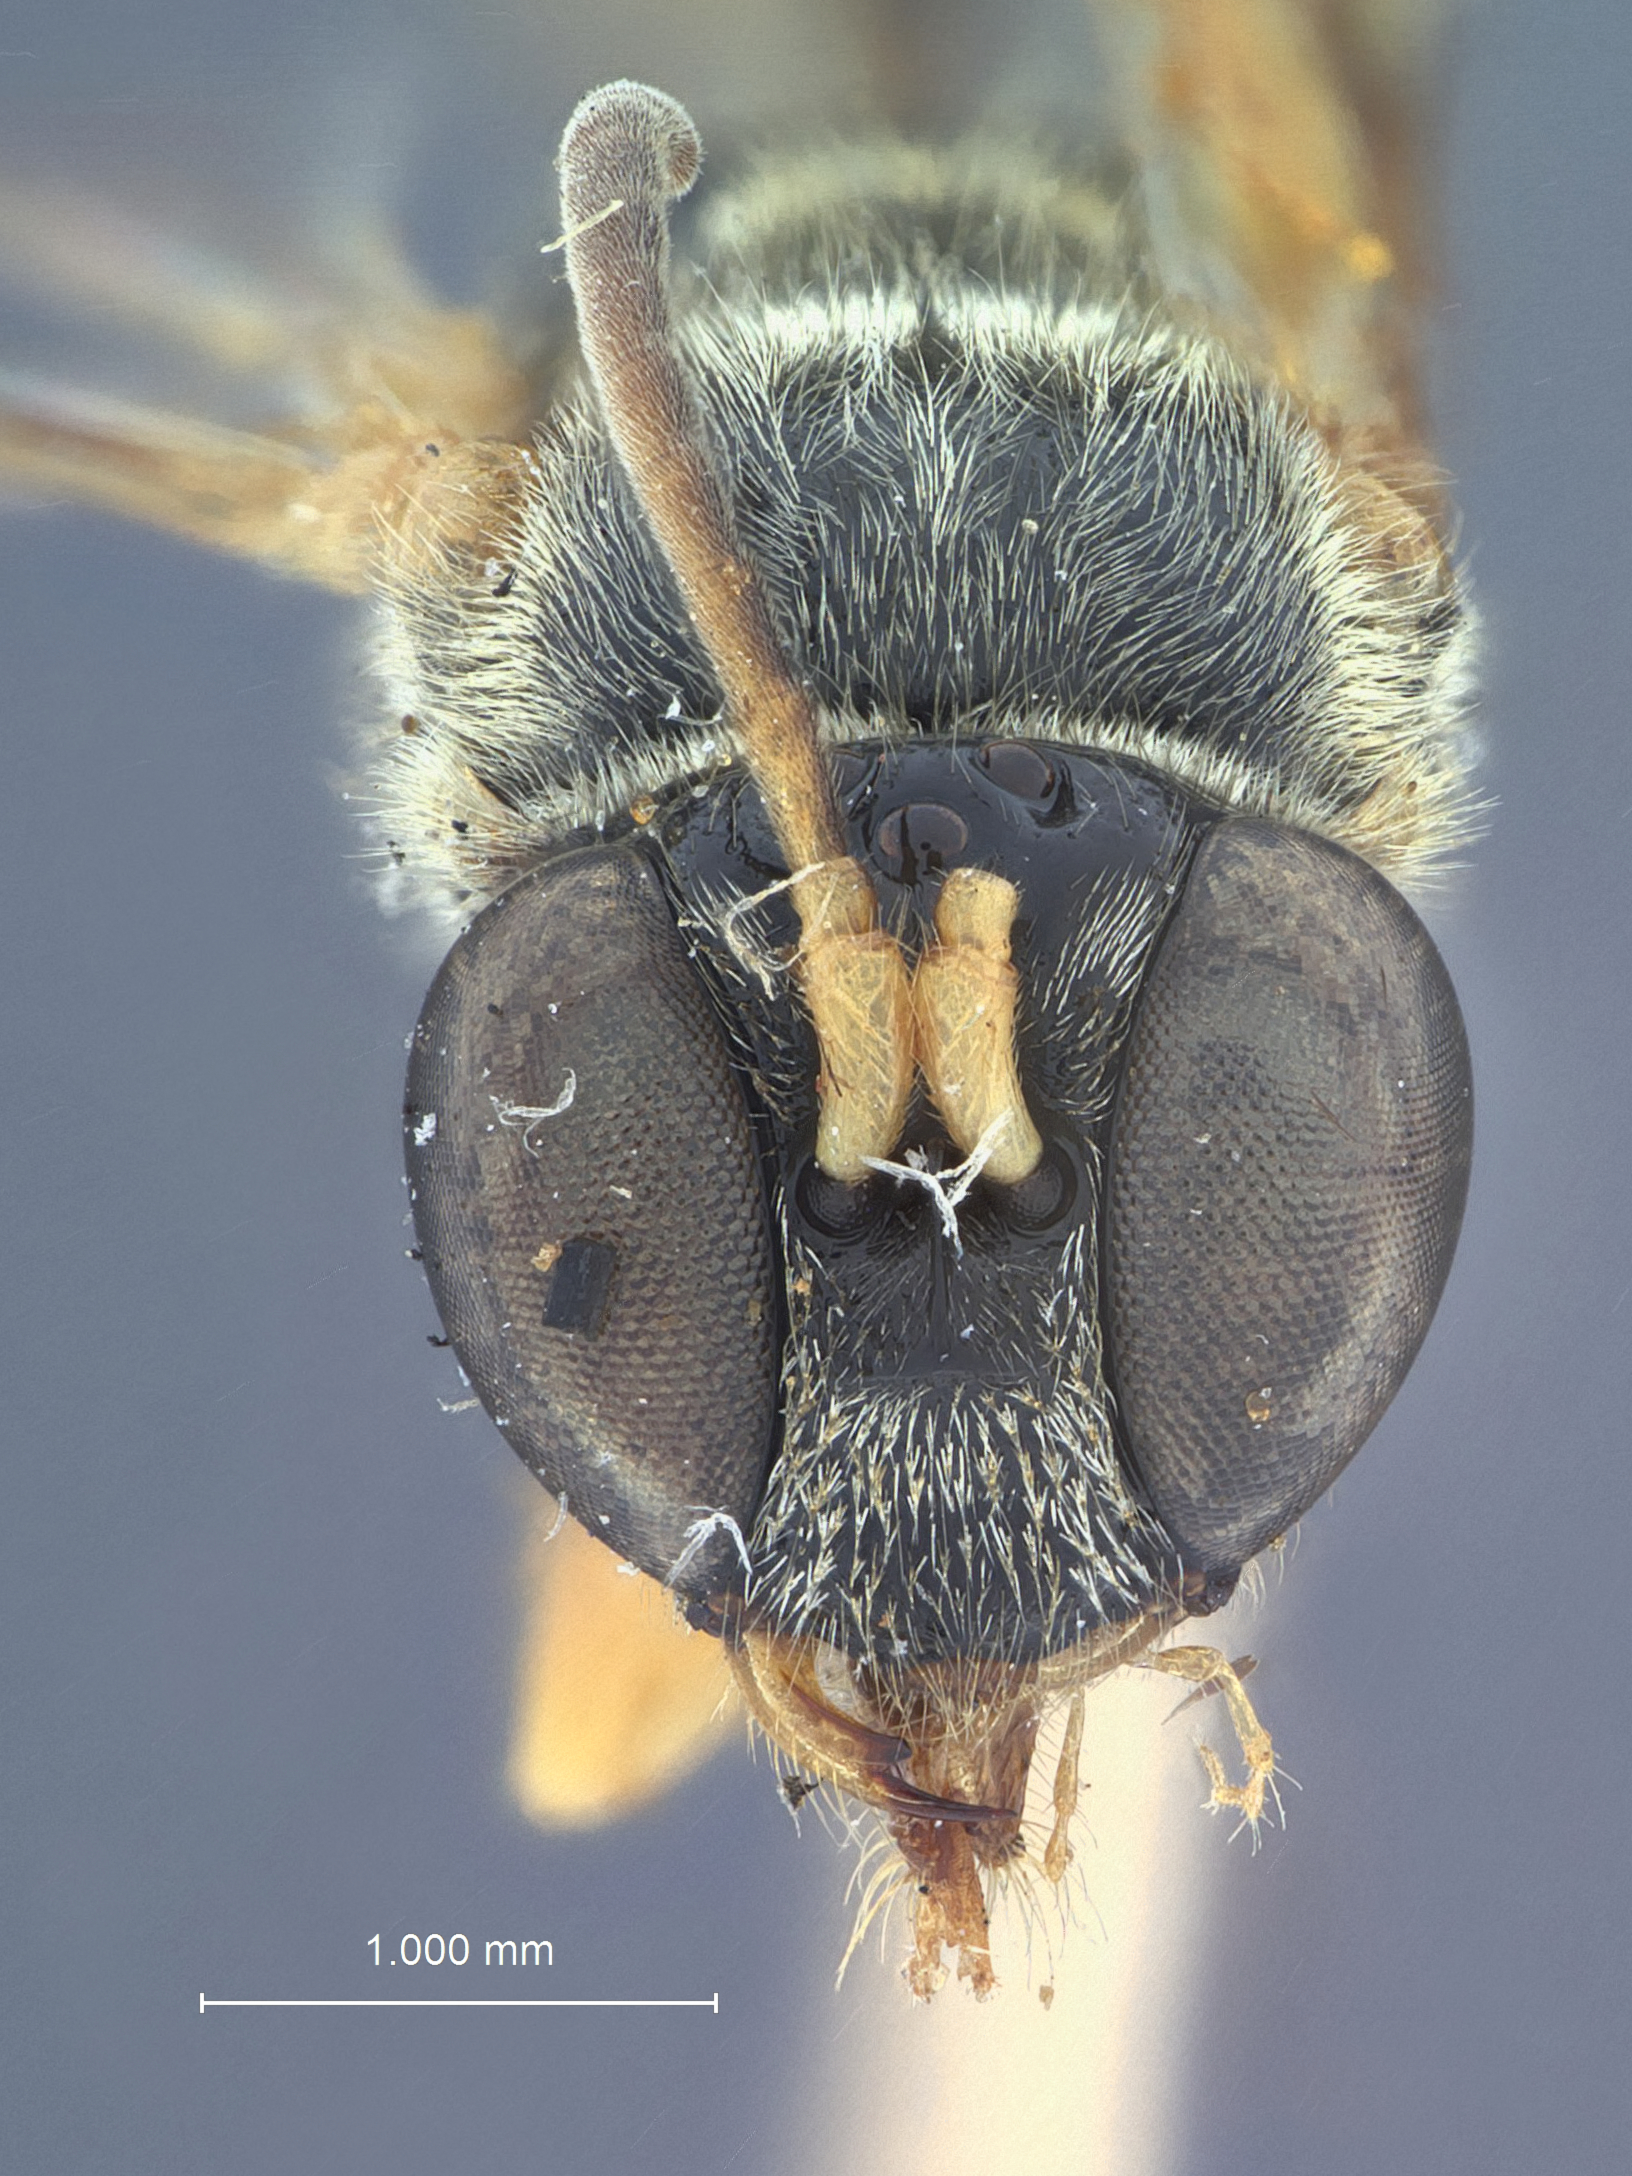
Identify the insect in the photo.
Diodontus dapitanensis
